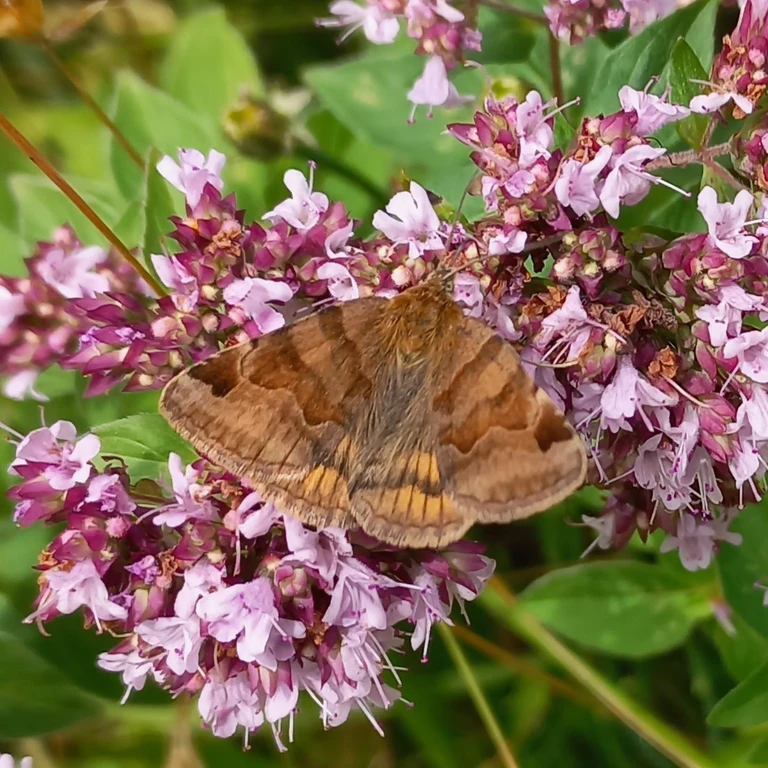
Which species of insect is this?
Euclidia glyphica
